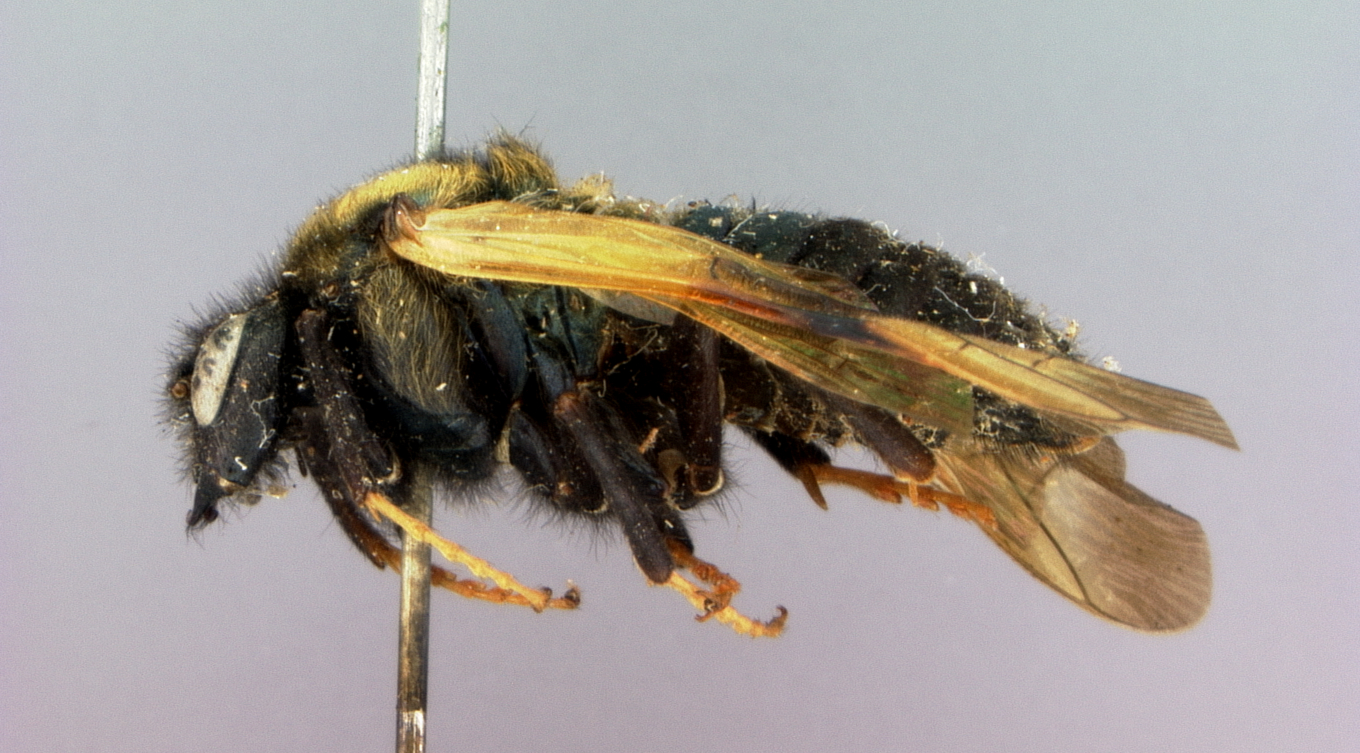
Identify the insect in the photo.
Abia relativa
